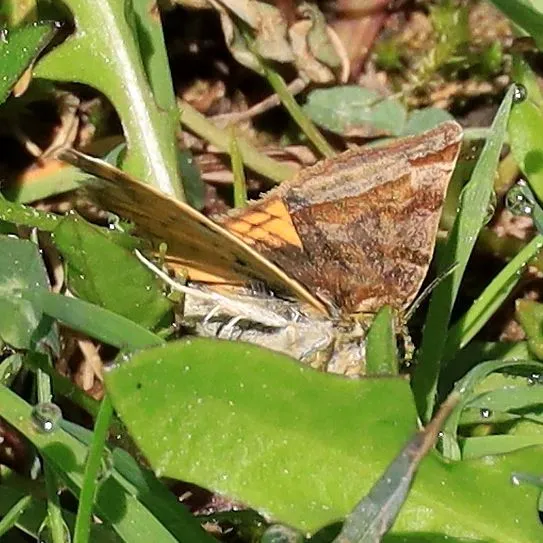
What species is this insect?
Euclidia glyphica
